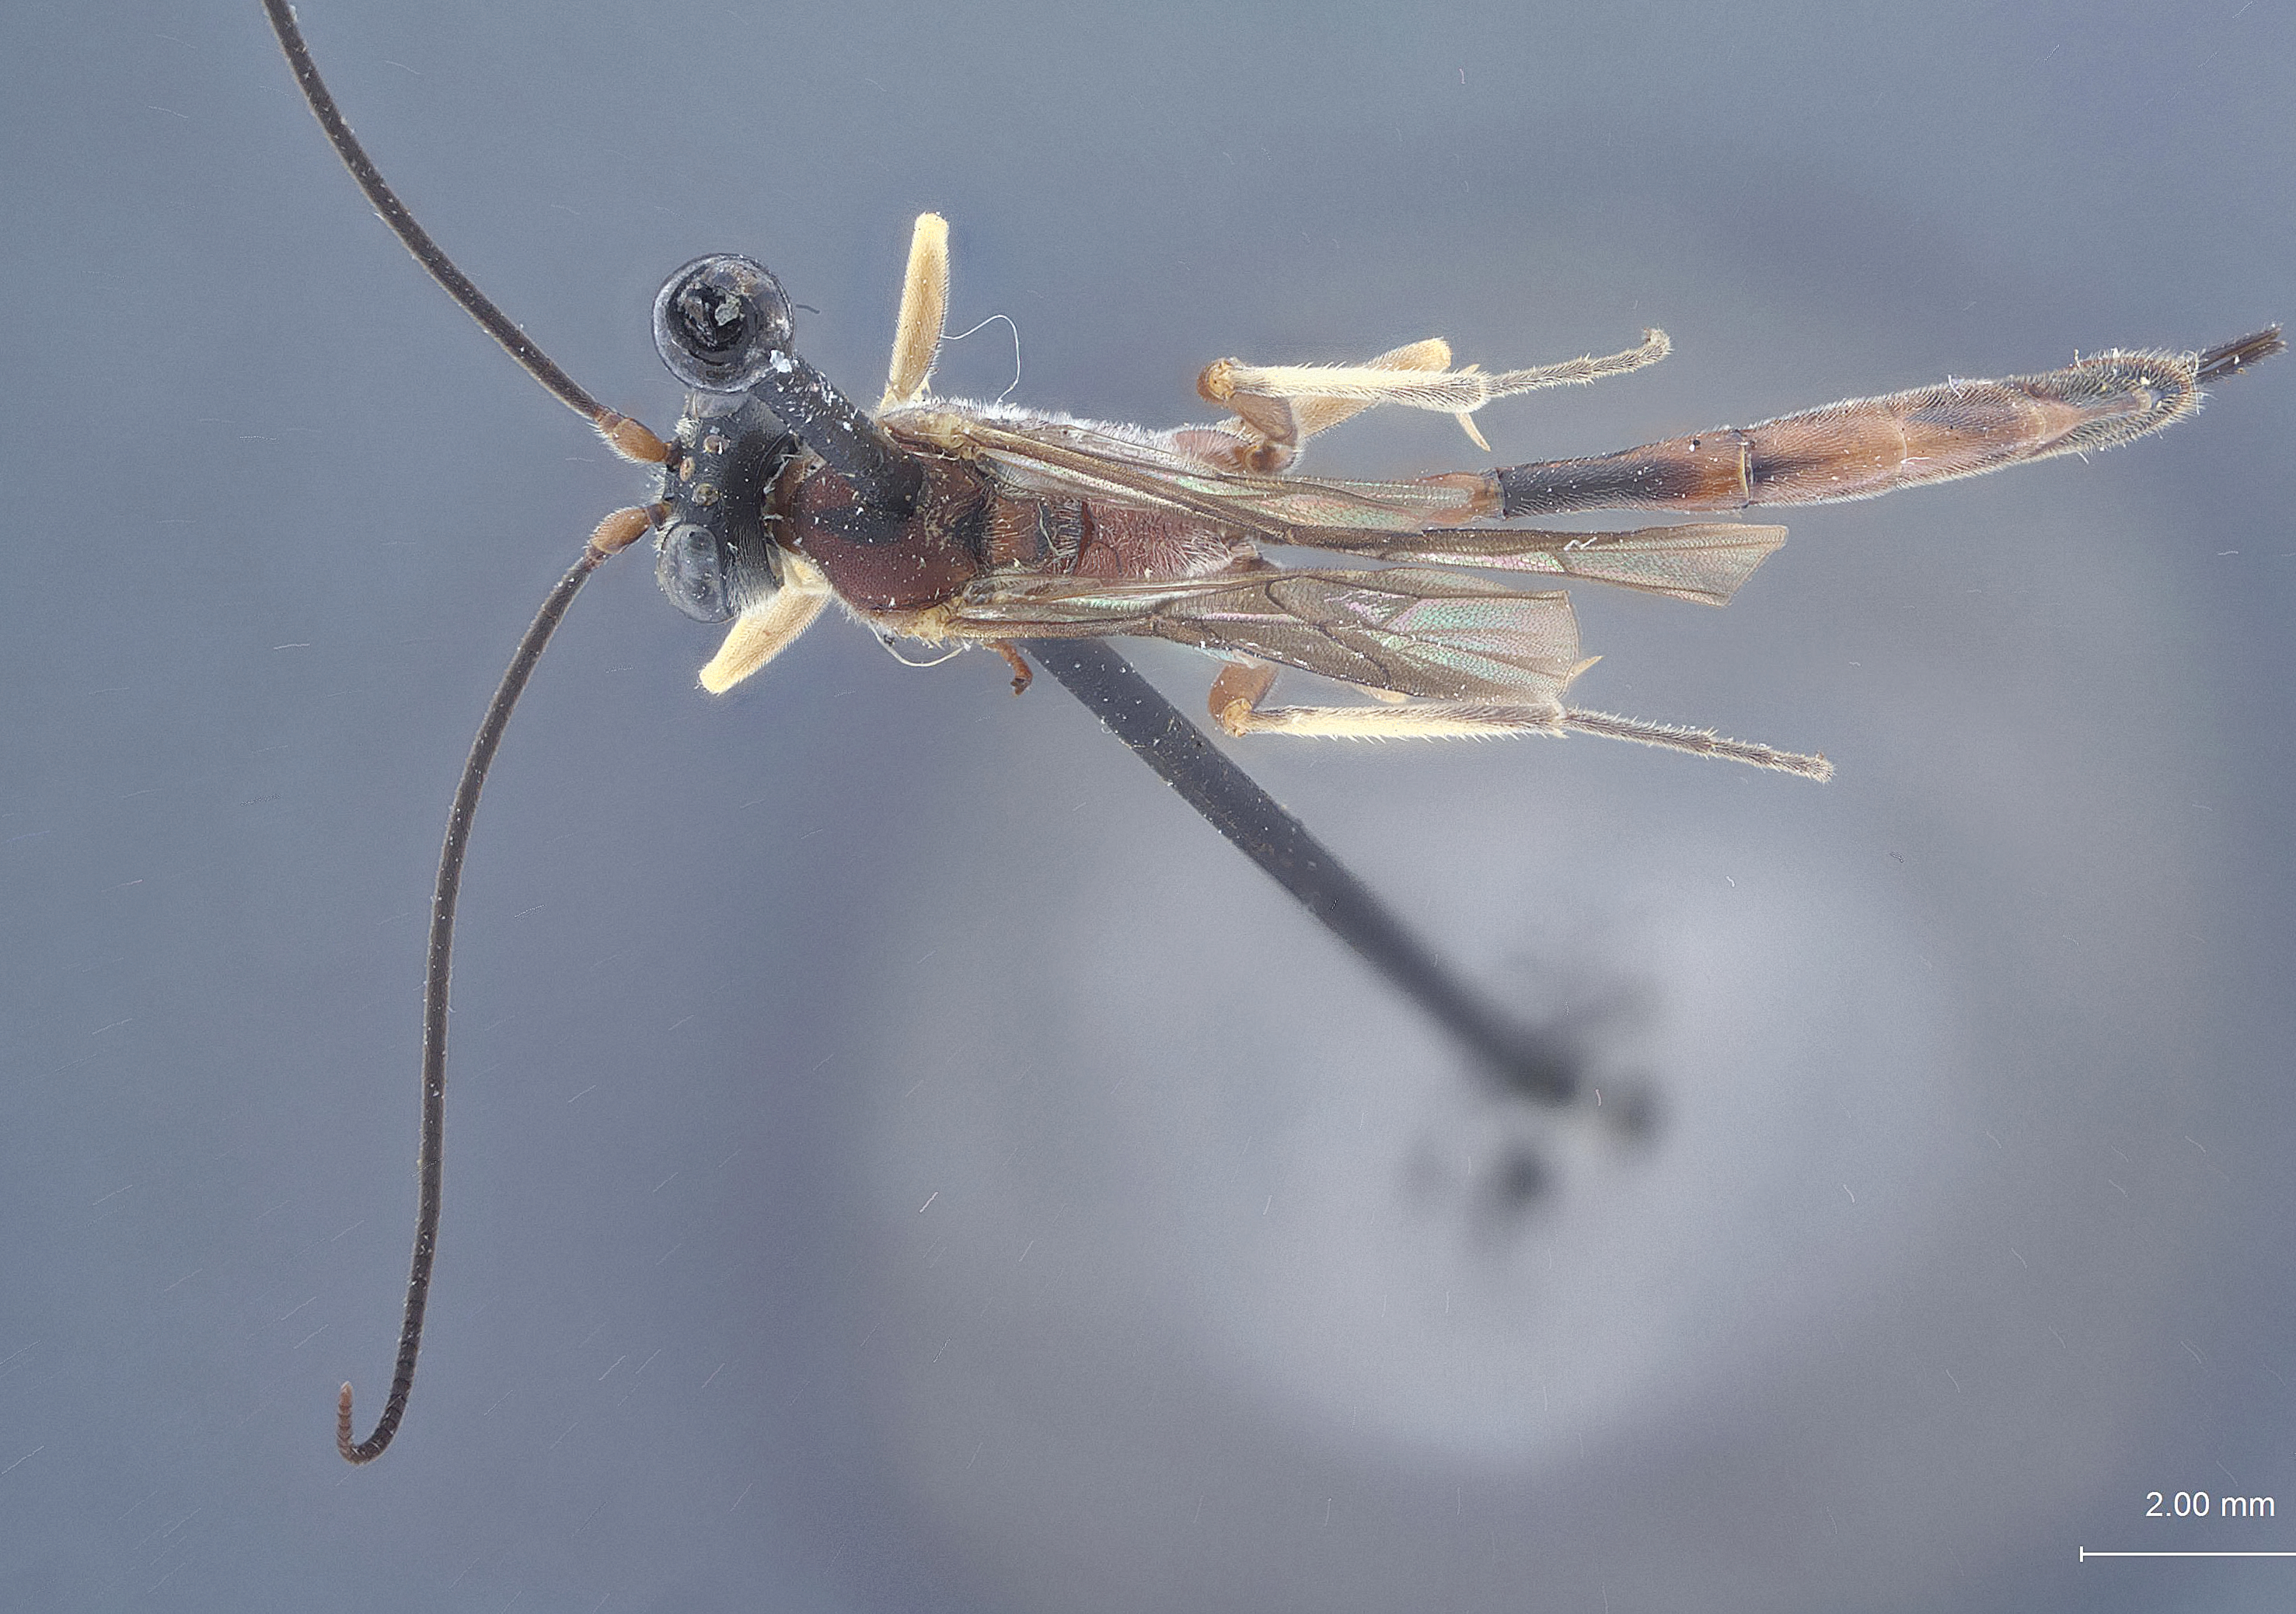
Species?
Campoplegidea rufescens
